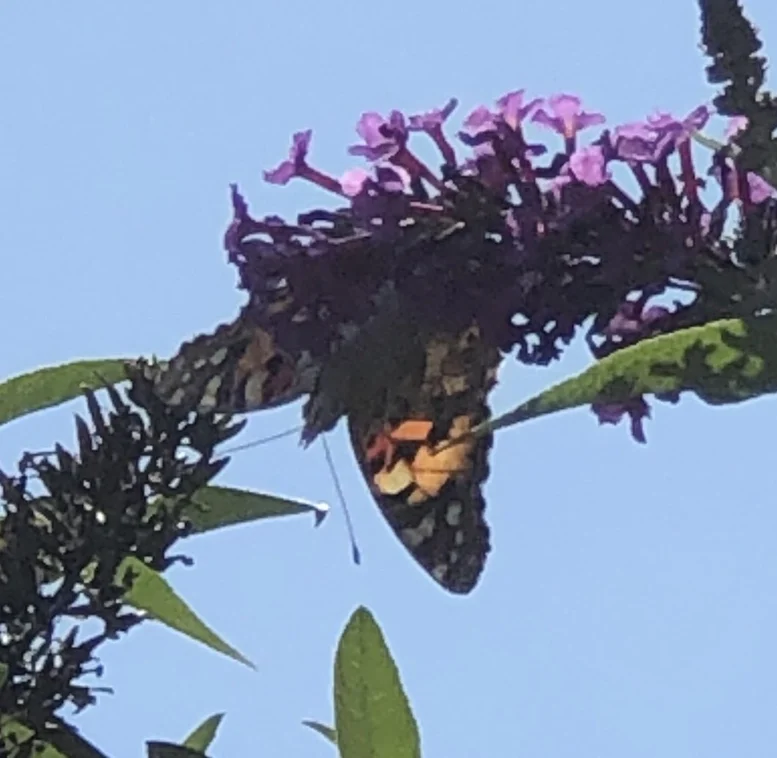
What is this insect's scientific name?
Vanessa cardui
